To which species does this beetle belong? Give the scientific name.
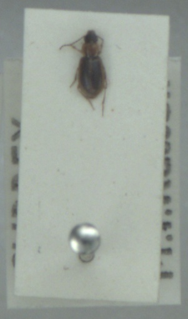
Acupalpus dubius
